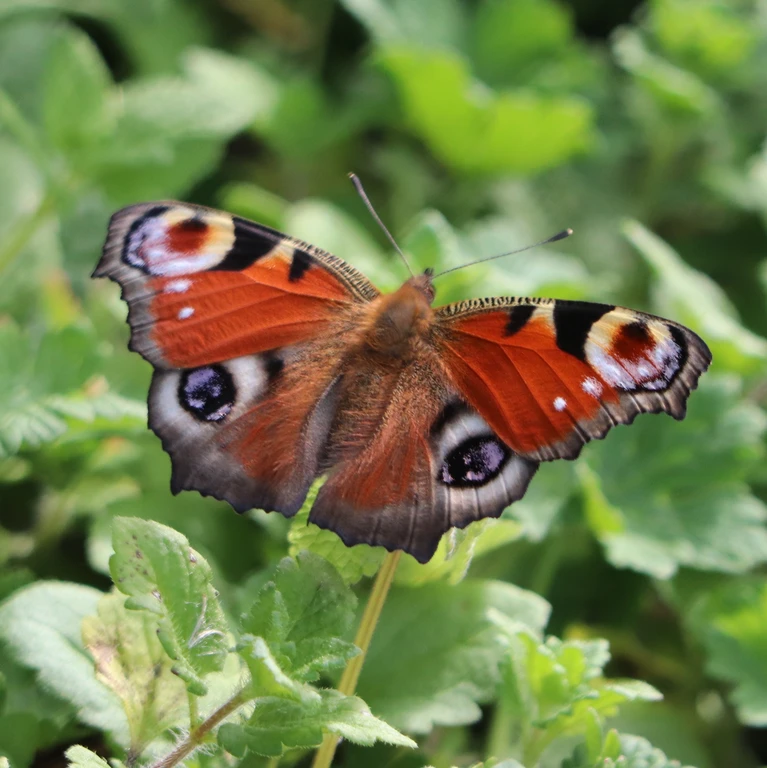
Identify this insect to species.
Aglais io
